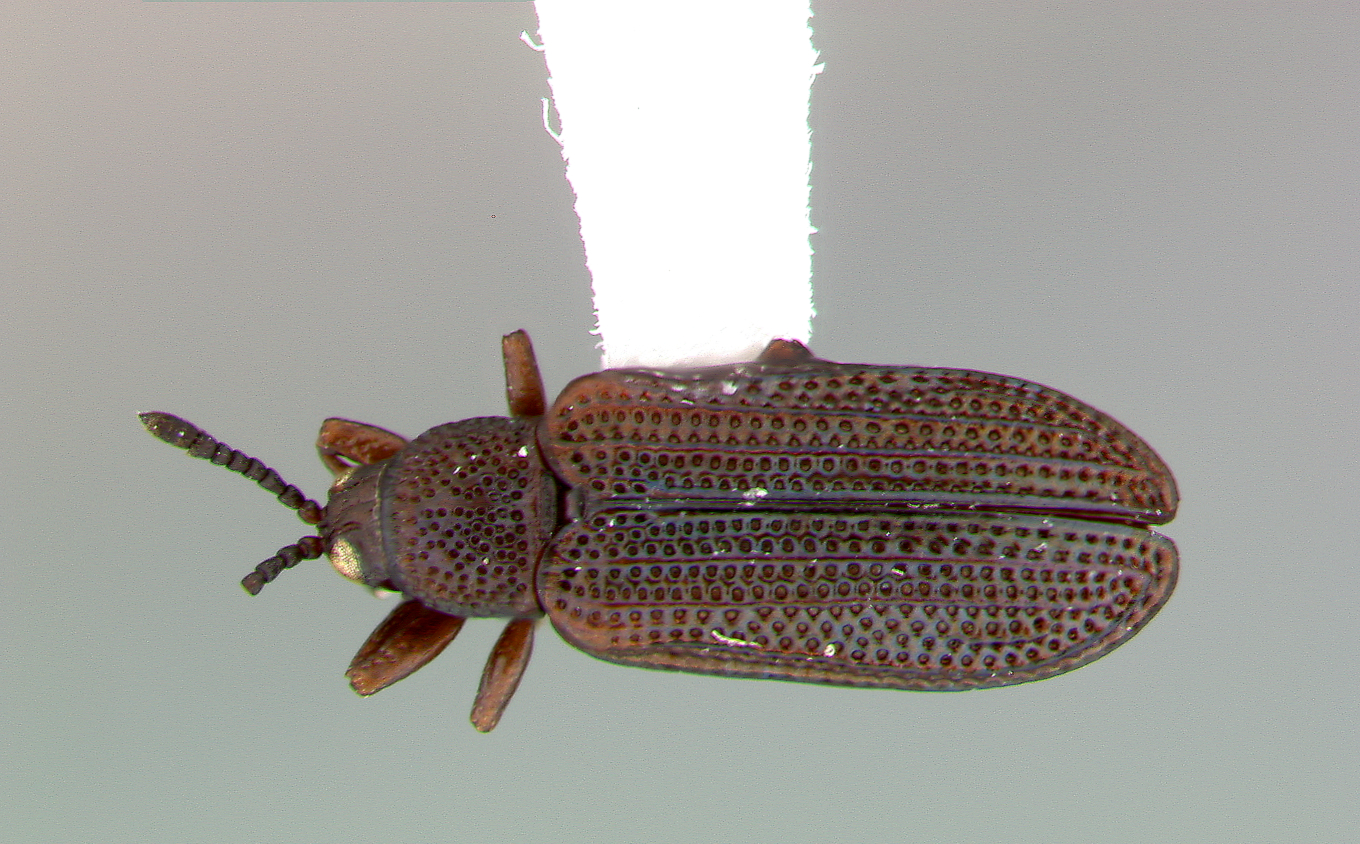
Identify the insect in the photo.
Microrhopala uniformis
